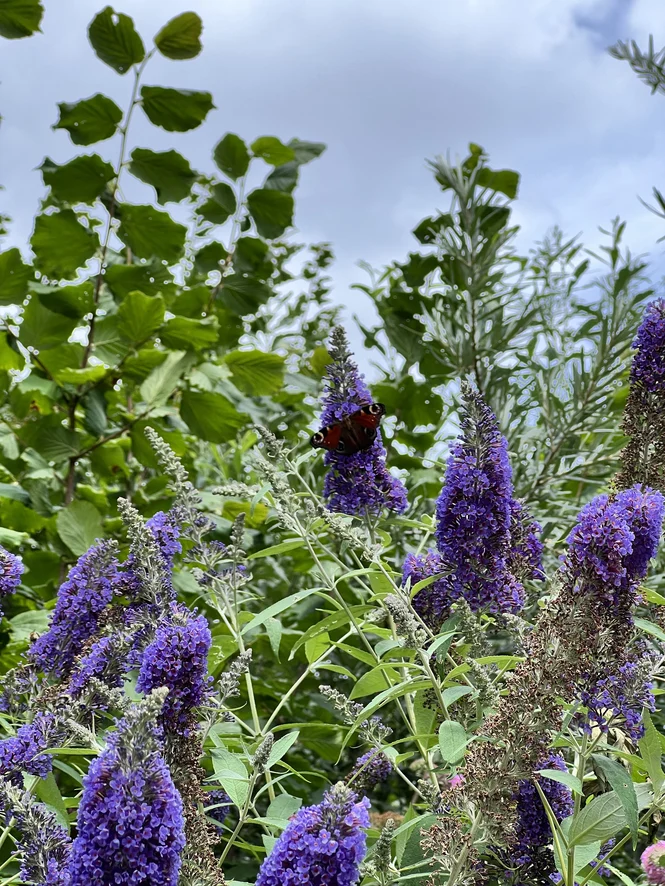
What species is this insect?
Aglais io
